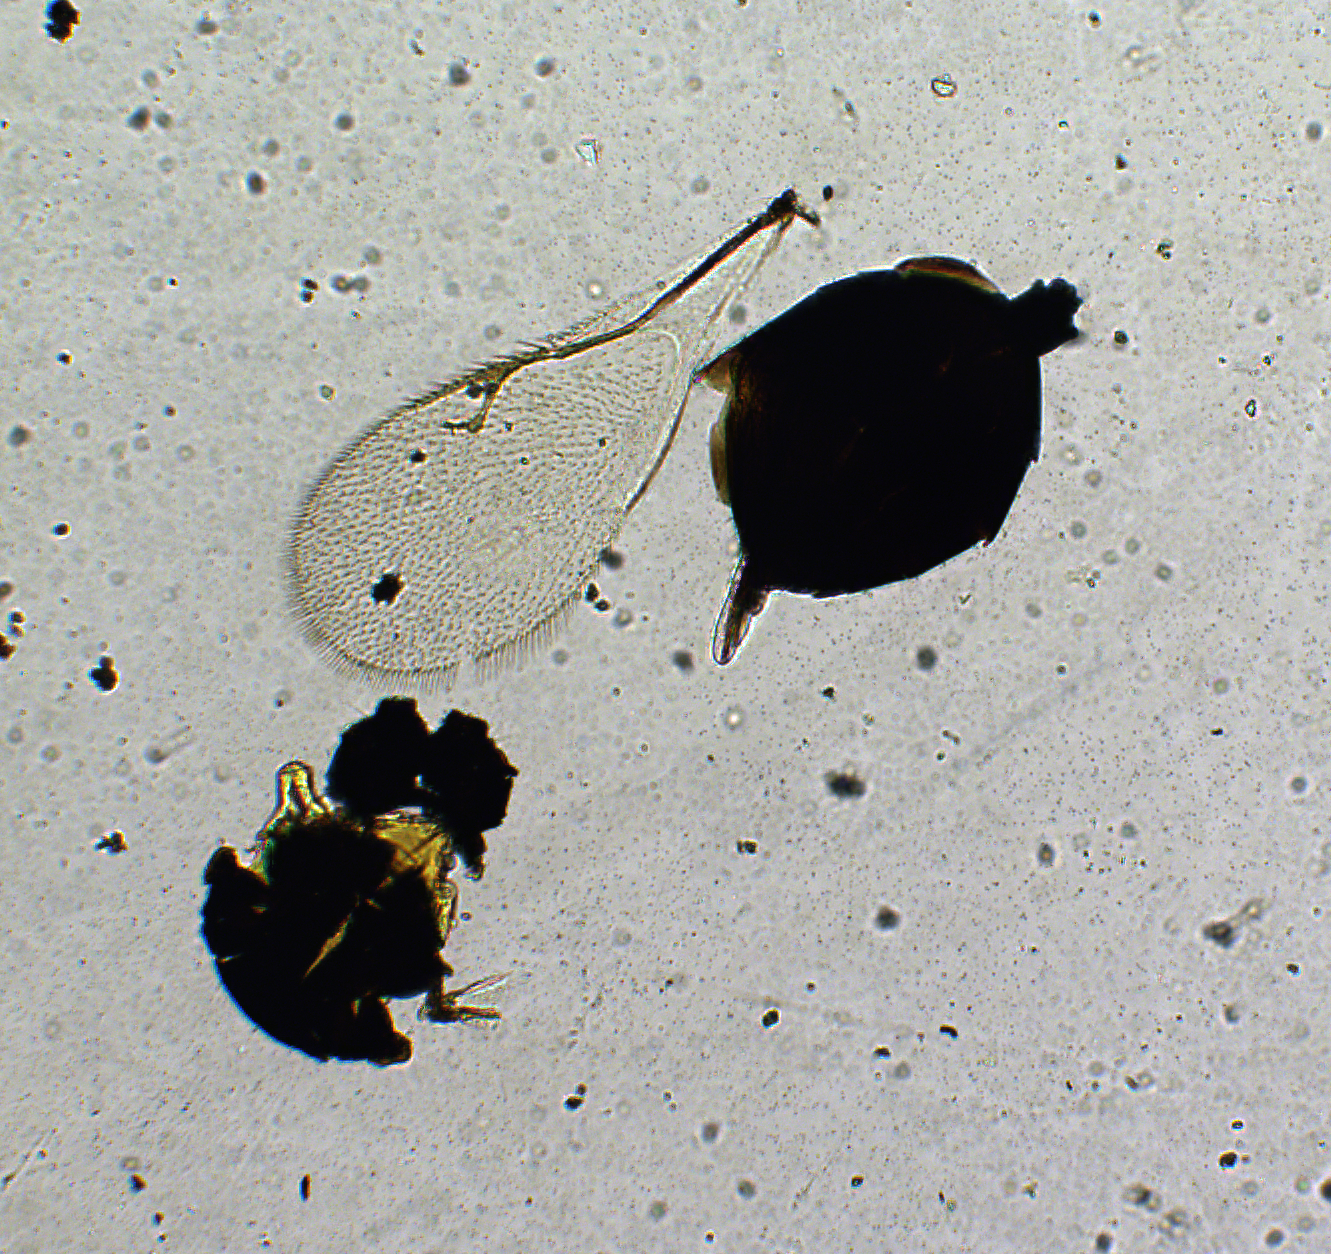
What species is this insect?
Pachyneuron uniarticulata
